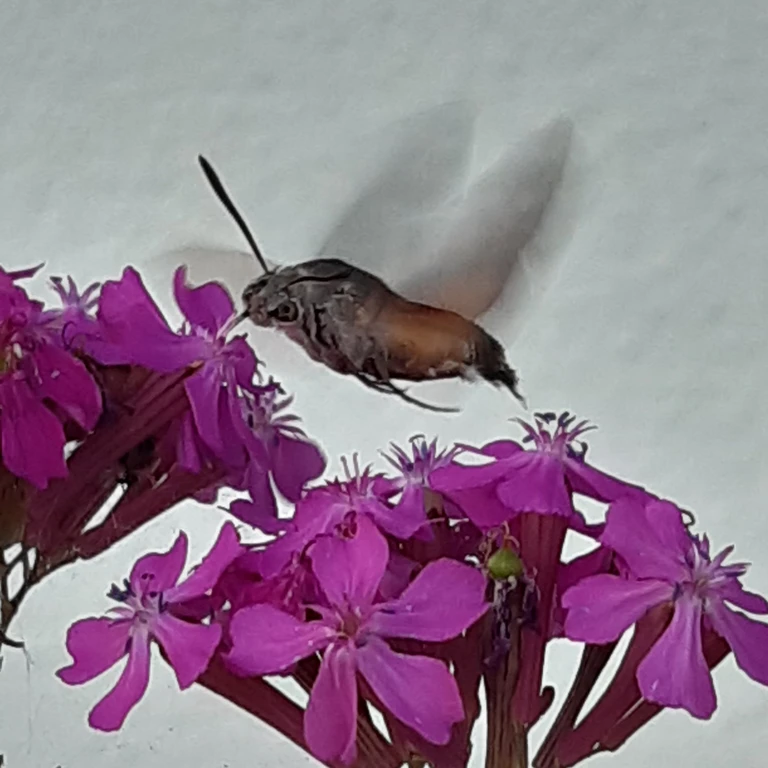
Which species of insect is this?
Macroglossum stellatarum
